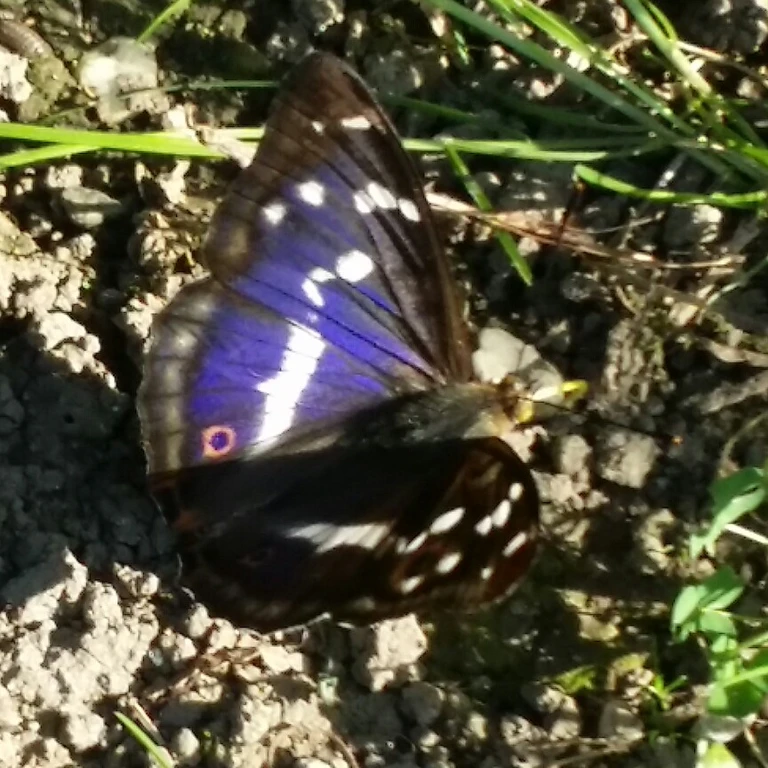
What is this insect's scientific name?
Apatura iris
